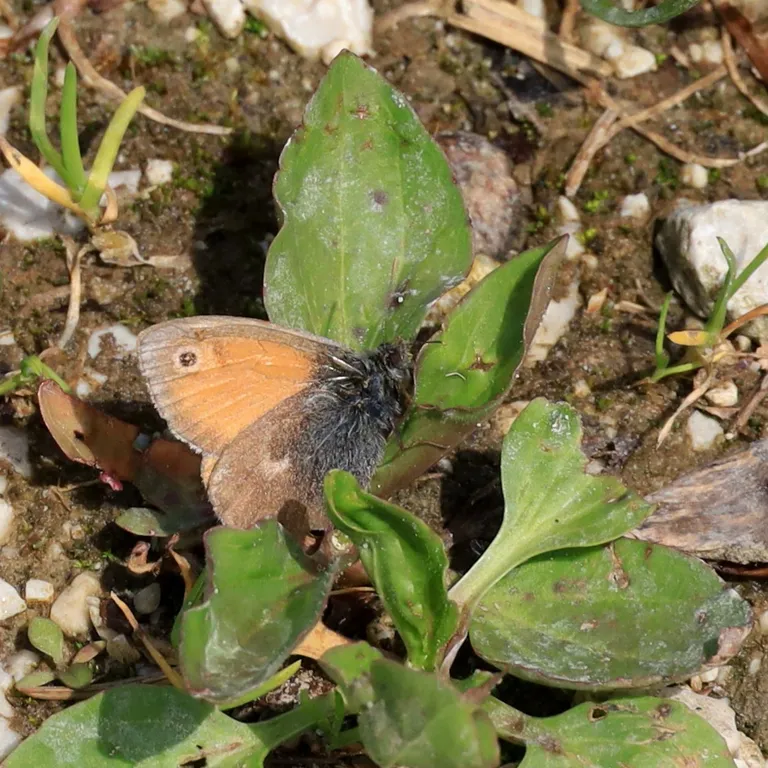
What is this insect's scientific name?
Coenonympha pamphilus
